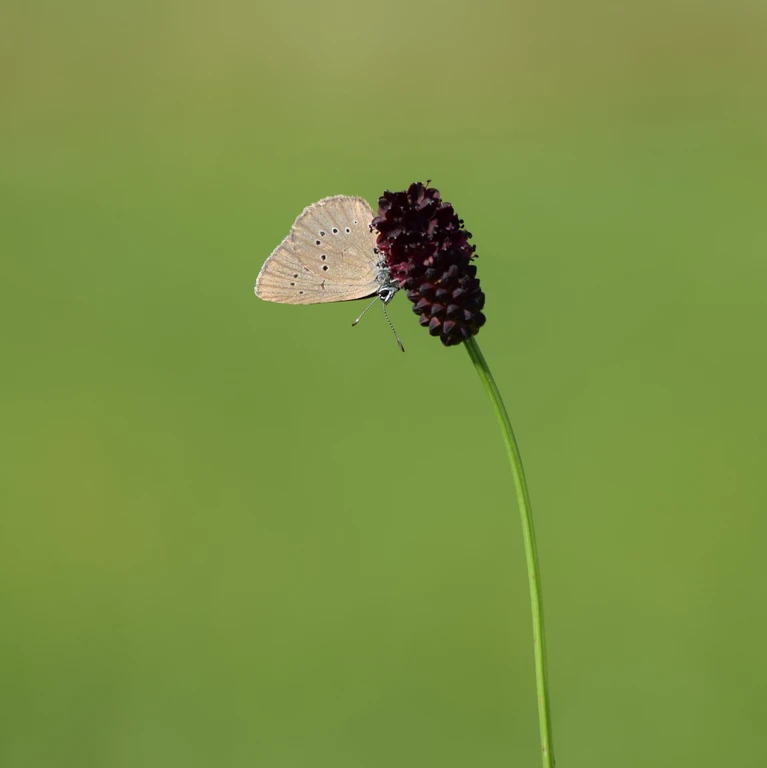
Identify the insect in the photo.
Phengaris nausithous (also Maculinea nausithous)
